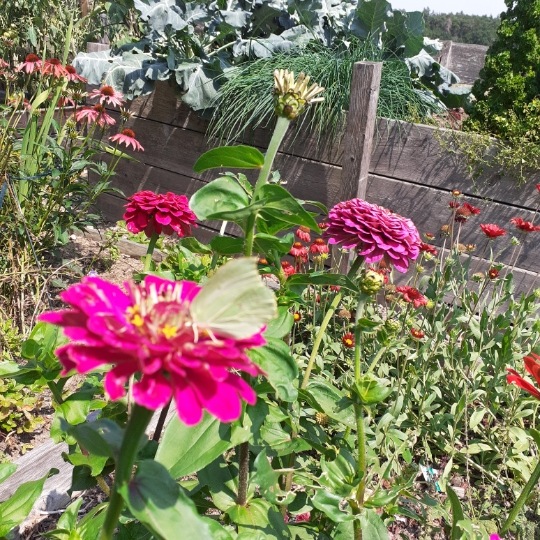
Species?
Gonepteryx rhamni
